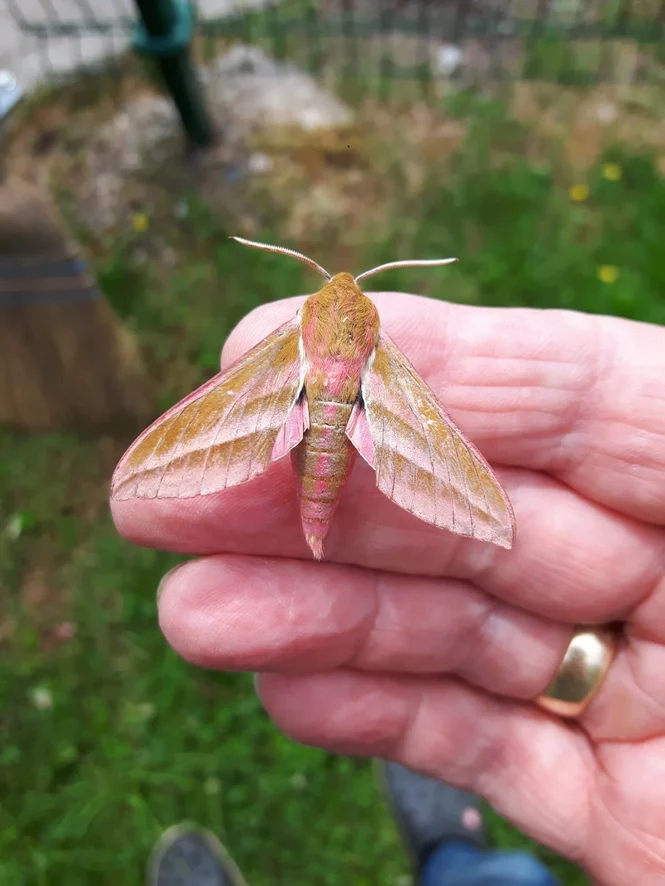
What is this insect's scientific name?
Deilephila elpenor
